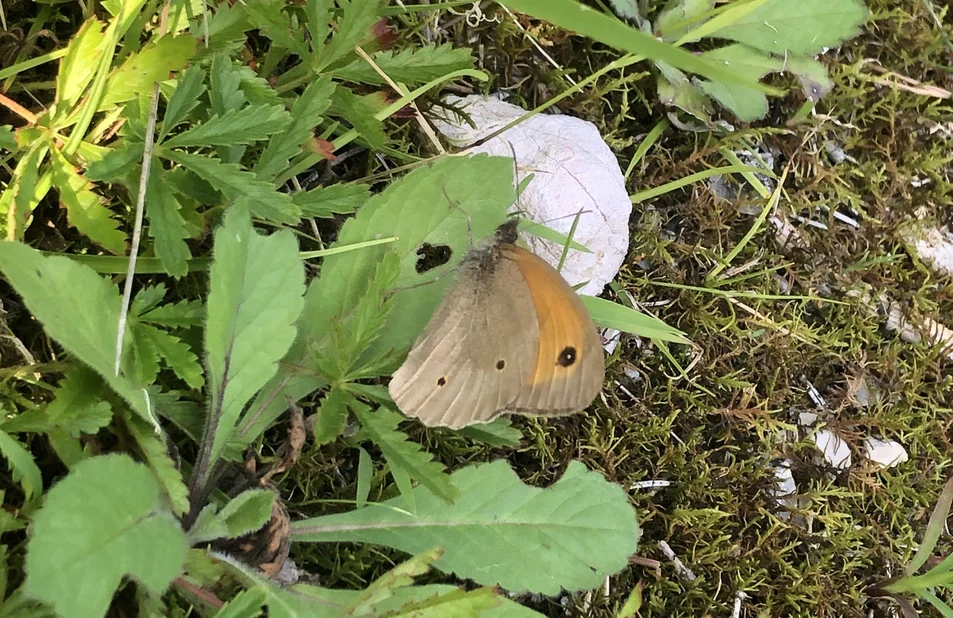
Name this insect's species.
Maniola jurtina
